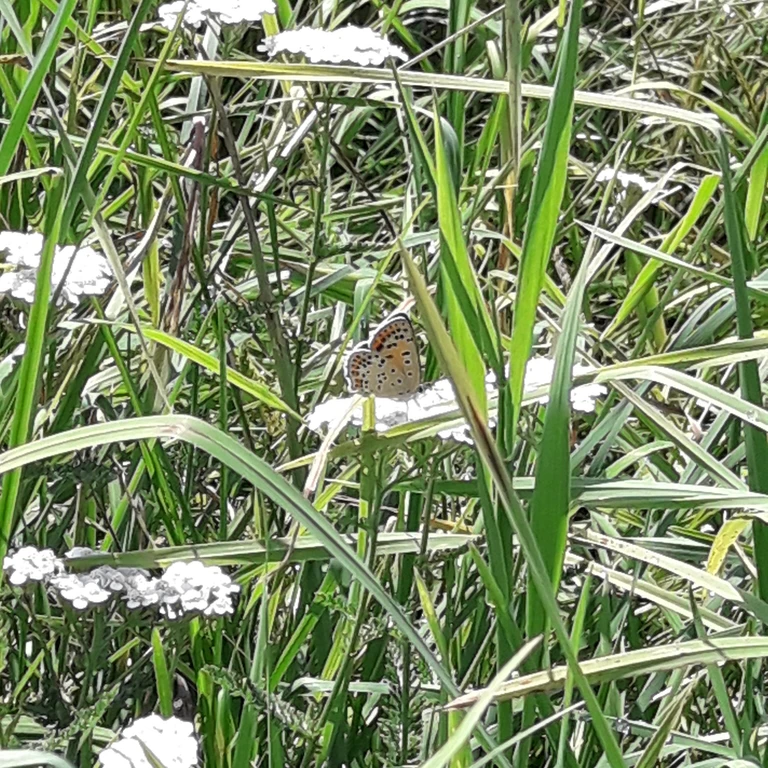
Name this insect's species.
Lycaena tityrus (also Loweia tityrus)
